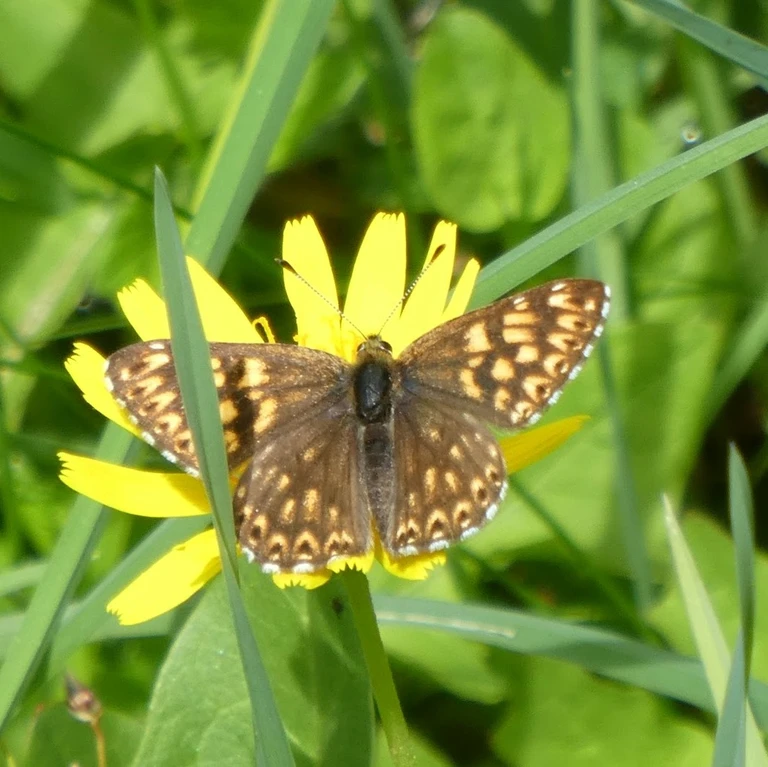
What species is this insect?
Hamearis lucina
